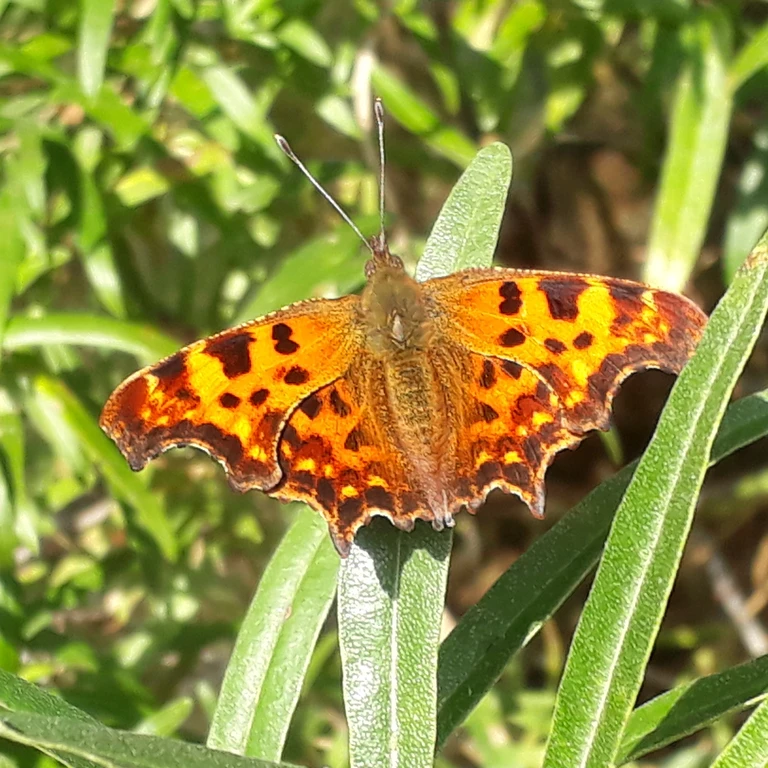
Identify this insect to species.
Polygonia c-album
